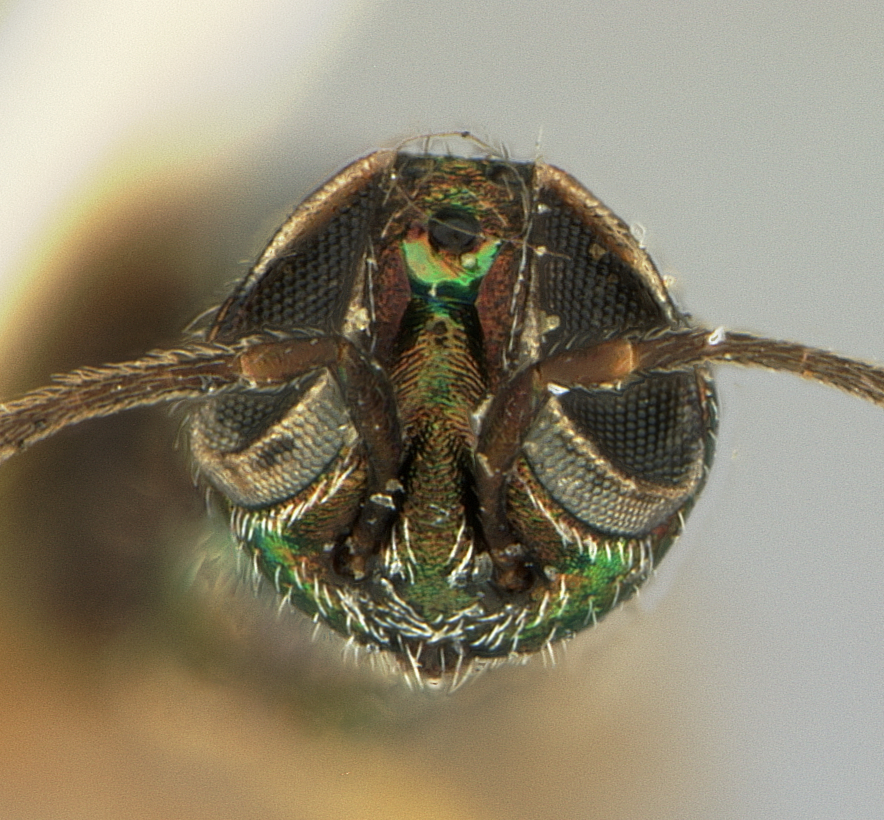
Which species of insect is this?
Charitopus schwarzii
